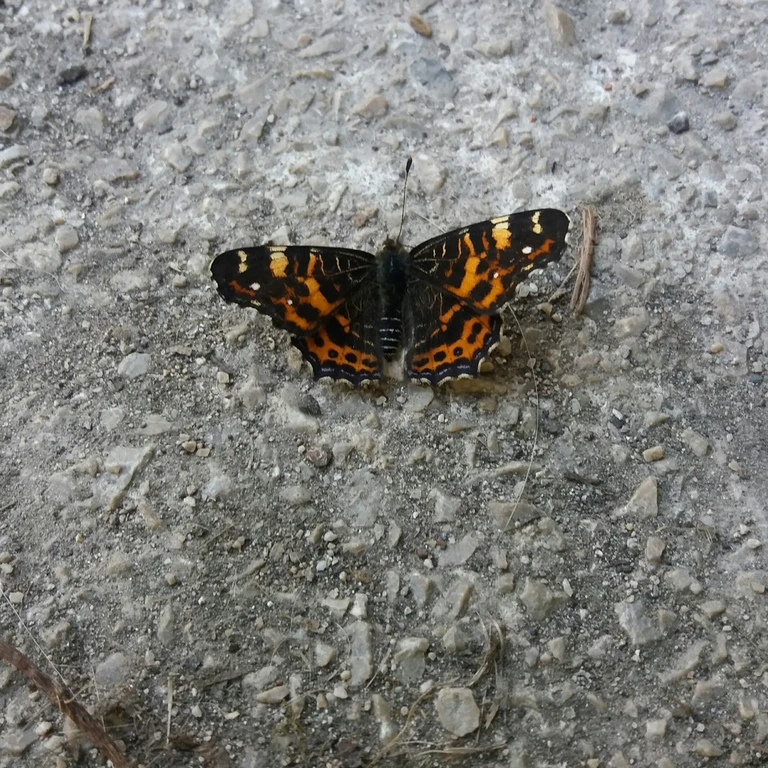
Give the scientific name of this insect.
Araschnia levana
